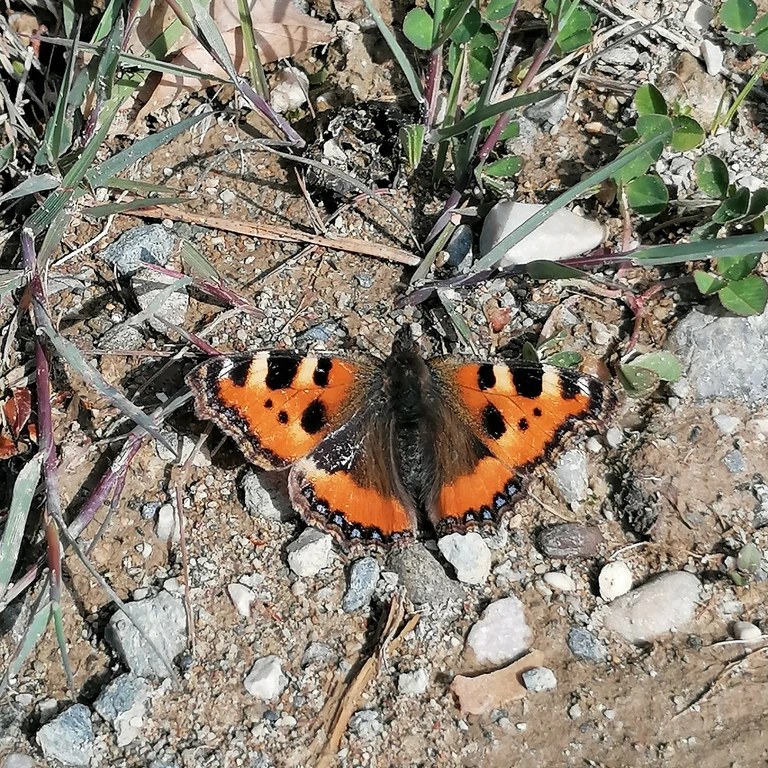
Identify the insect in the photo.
Aglais urticae
